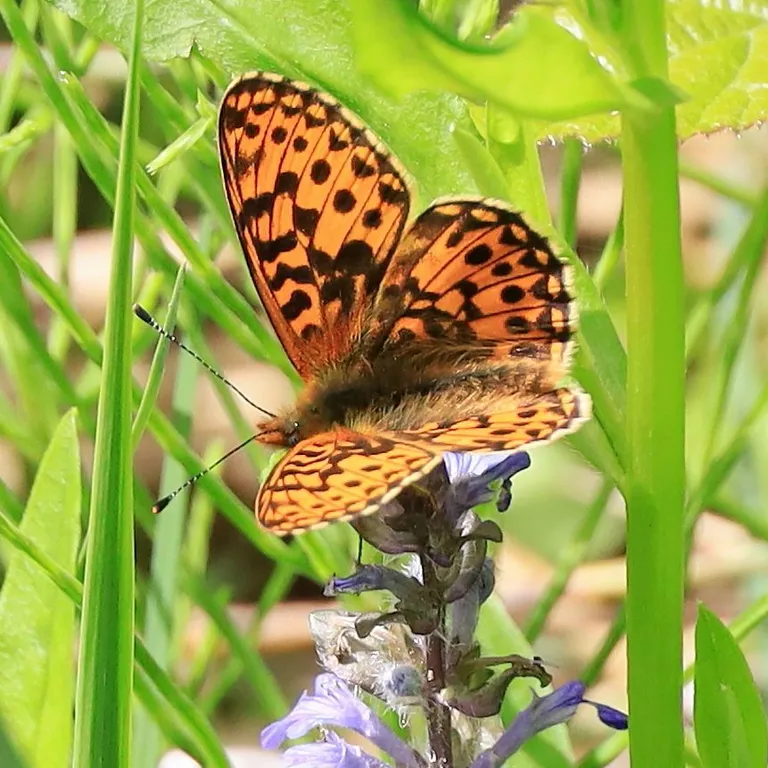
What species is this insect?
Boloria euphrosyne (also Clossiana euphrosyne)
